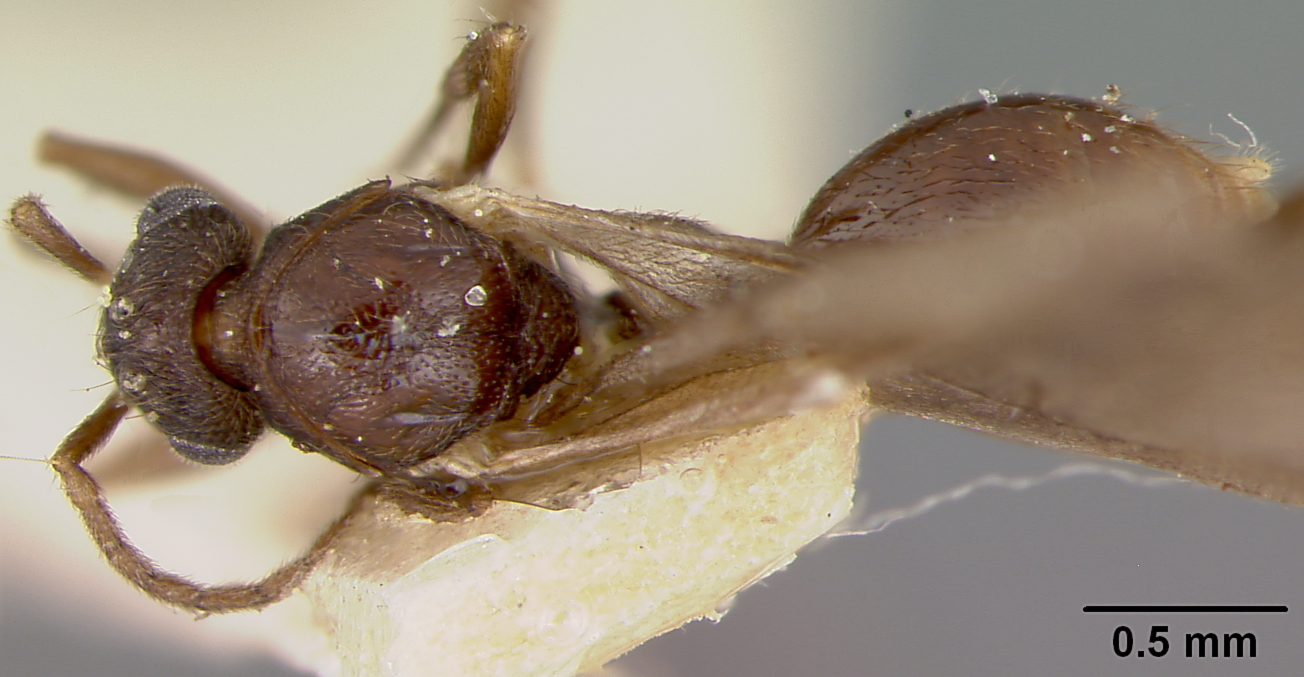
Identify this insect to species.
Lordomyrma leae
